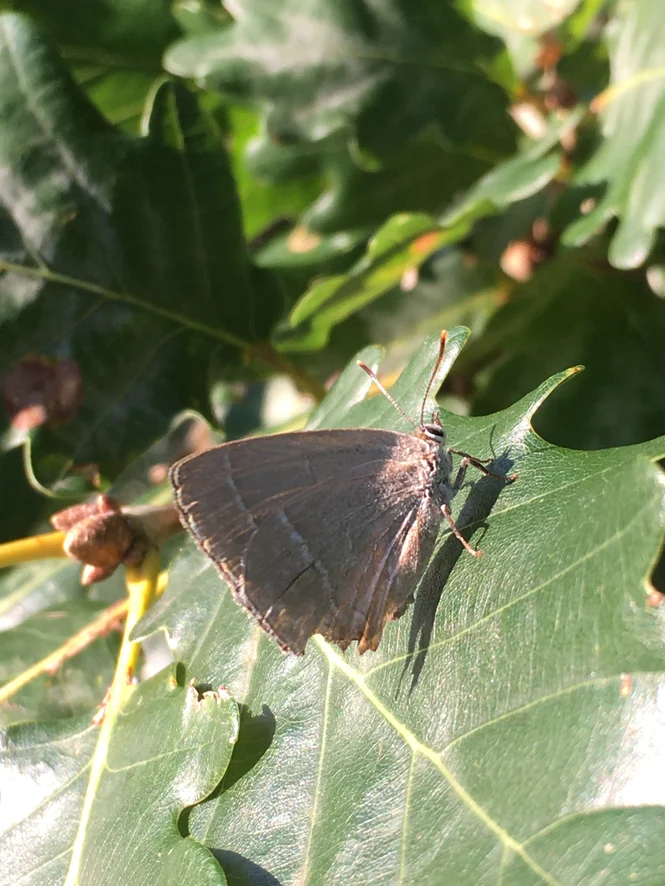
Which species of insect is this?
Favonius quercus (also Quercusia quercus)
